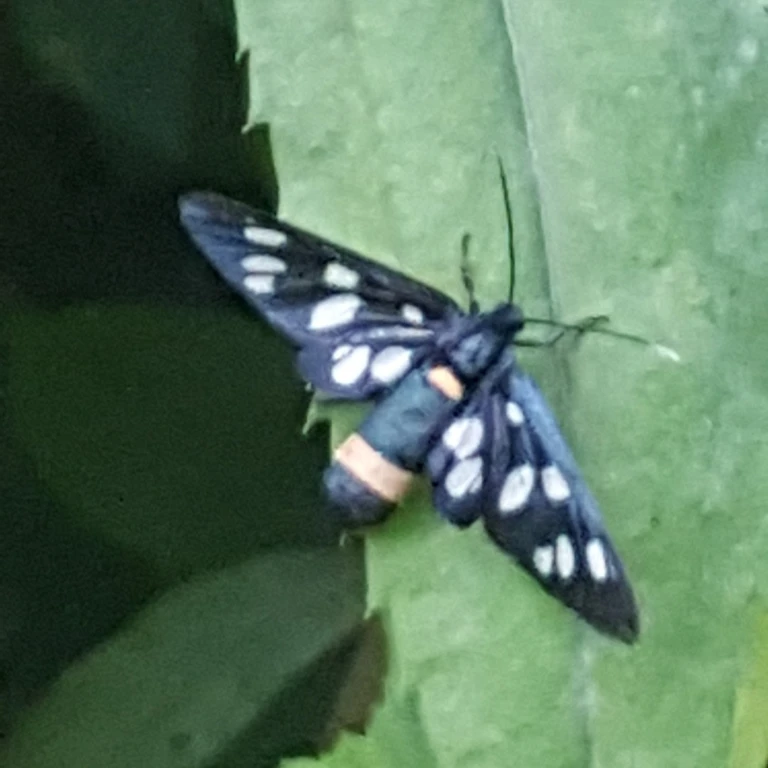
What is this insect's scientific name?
Amata phegea
